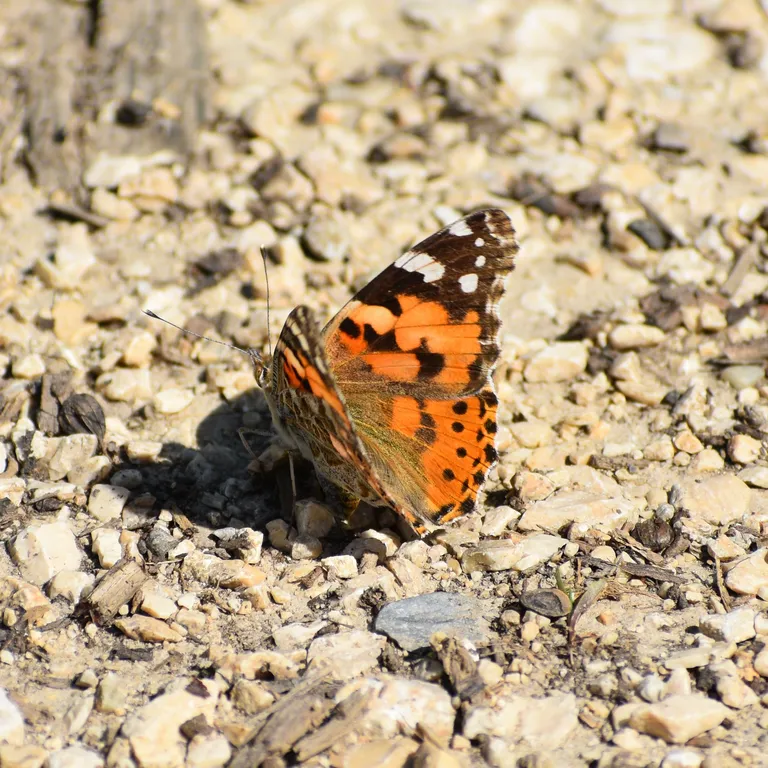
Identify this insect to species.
Vanessa cardui
